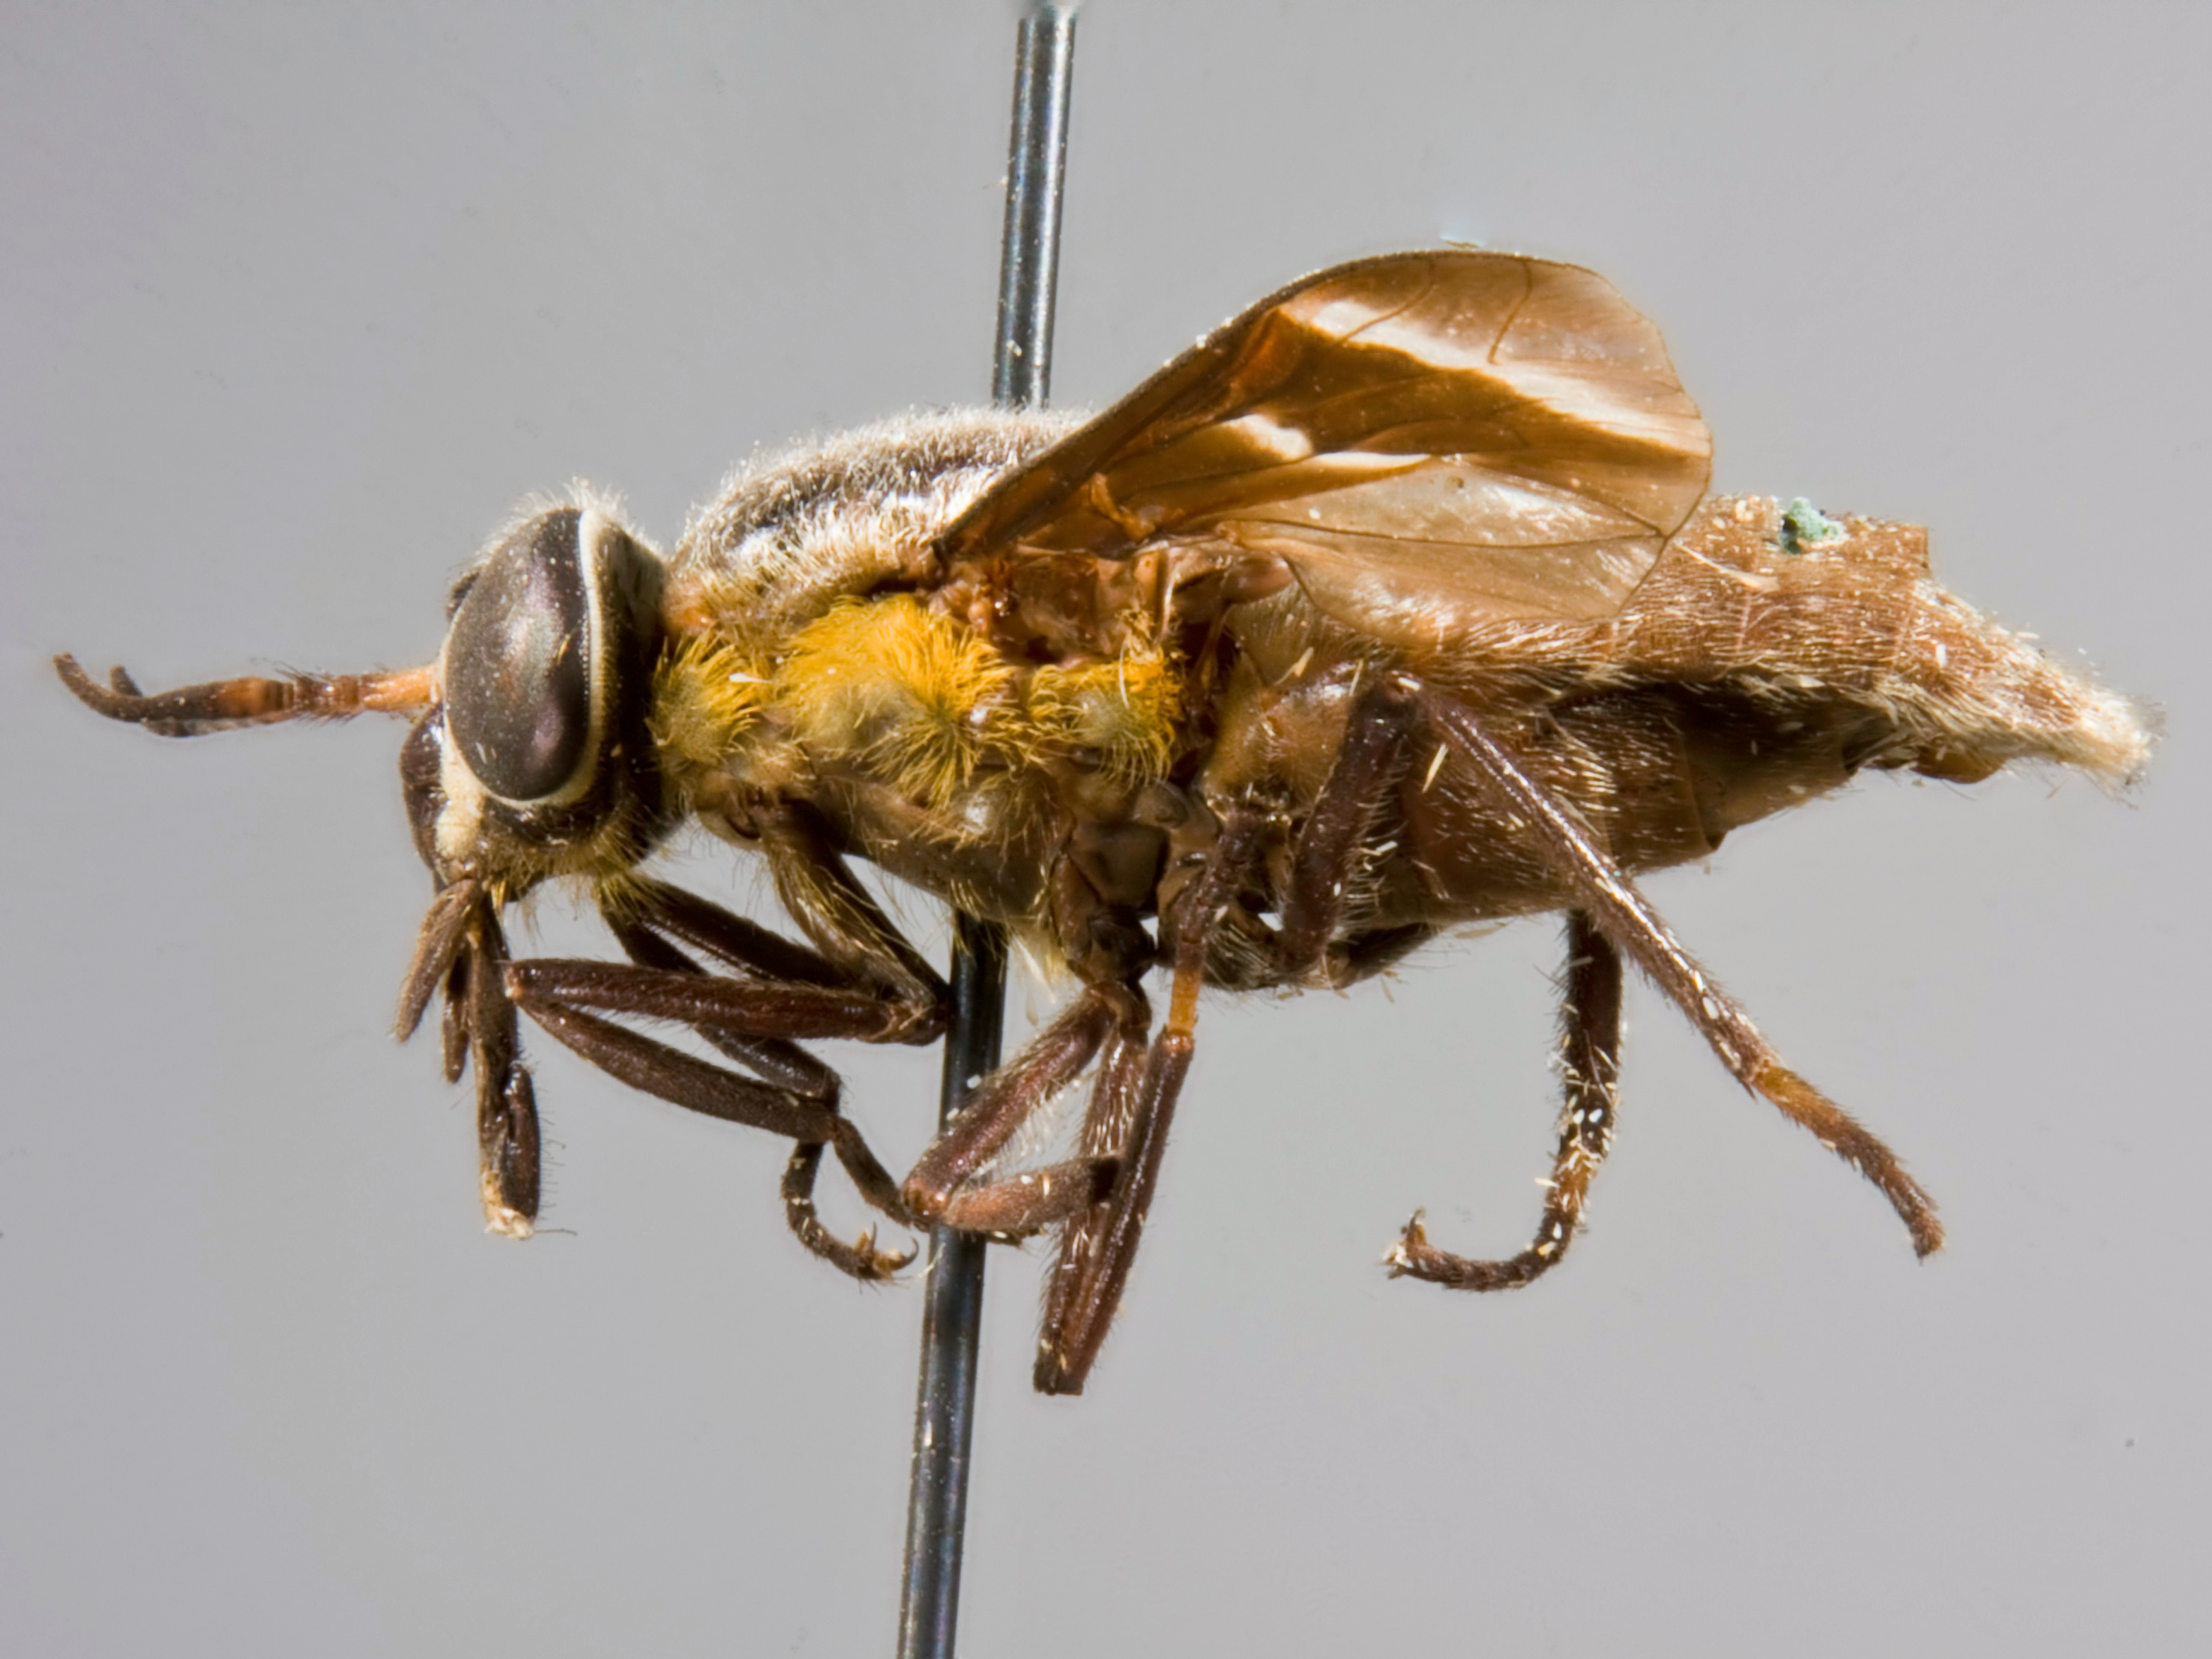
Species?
Chrysops amazon
